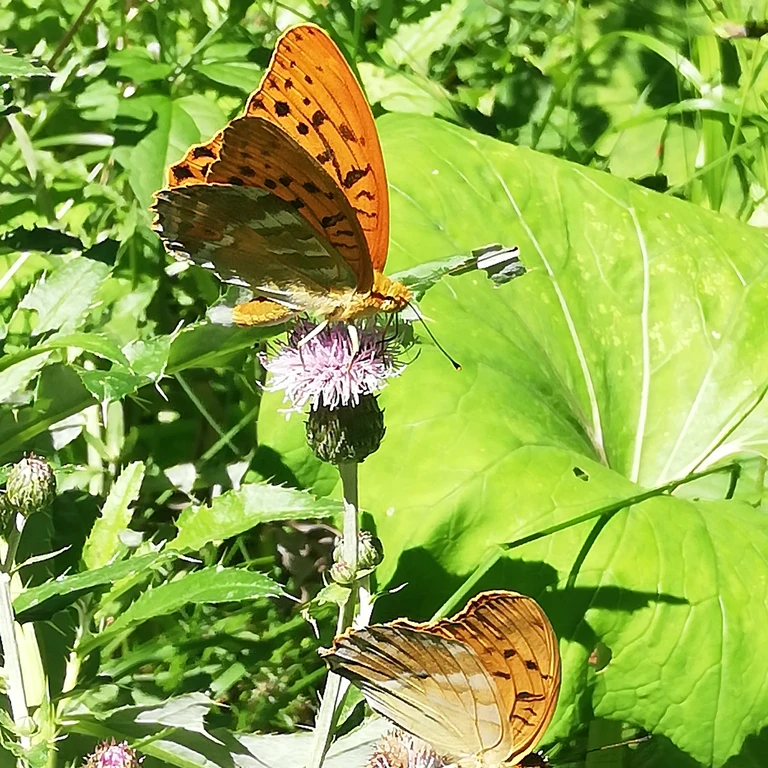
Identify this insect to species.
Argynnis paphia
